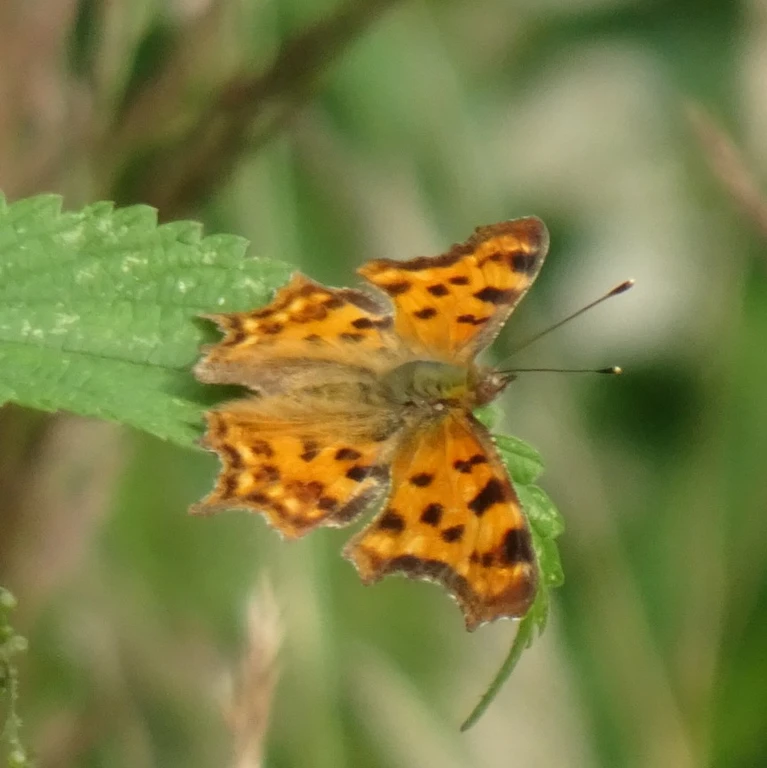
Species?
Polygonia c-album
